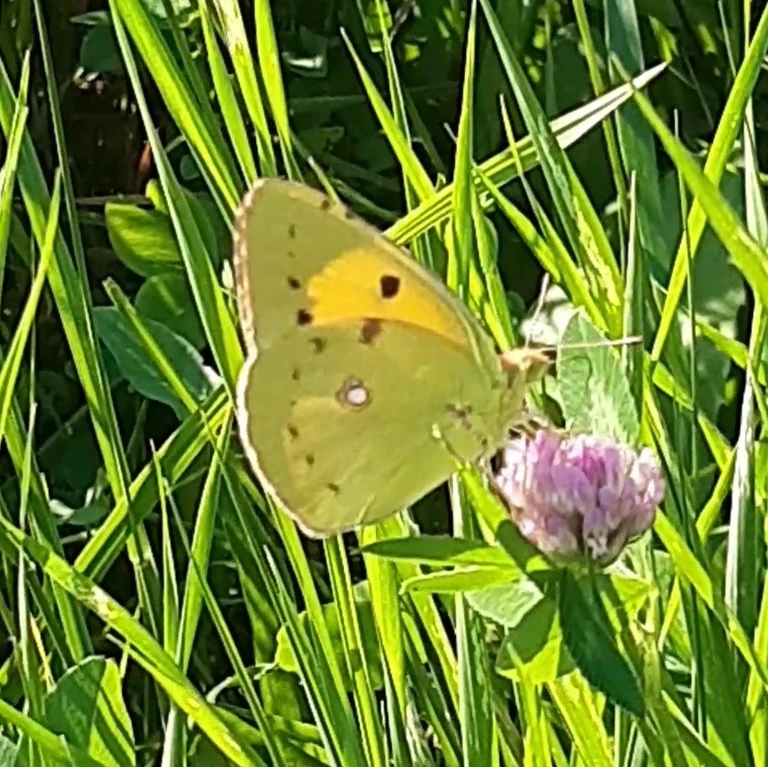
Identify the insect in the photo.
Colias croceus
